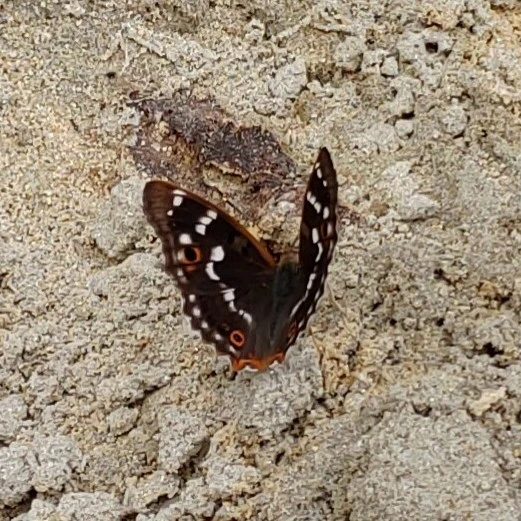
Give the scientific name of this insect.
Apatura ilia
